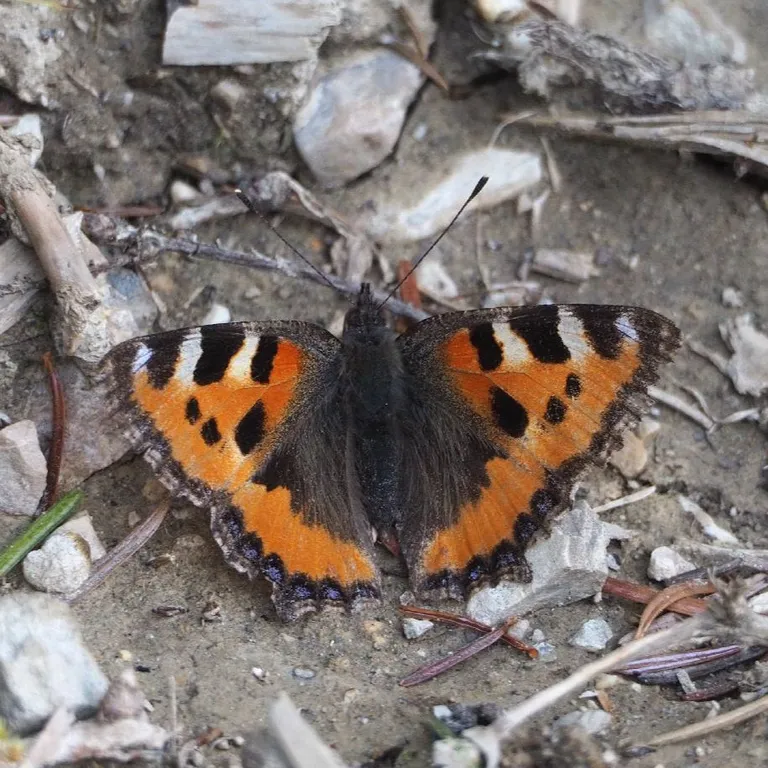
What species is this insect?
Aglais urticae
